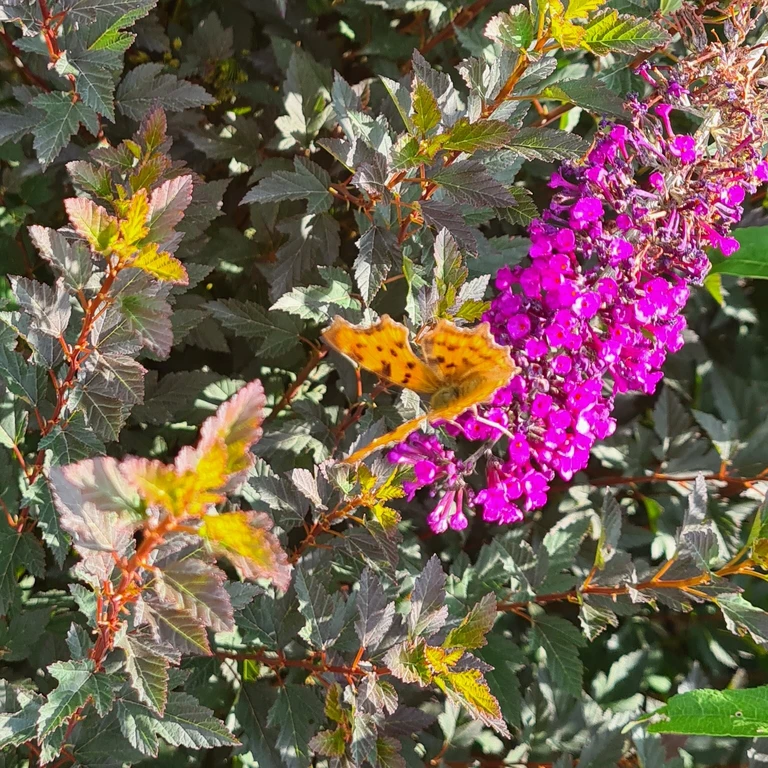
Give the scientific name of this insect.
Polygonia c-album
